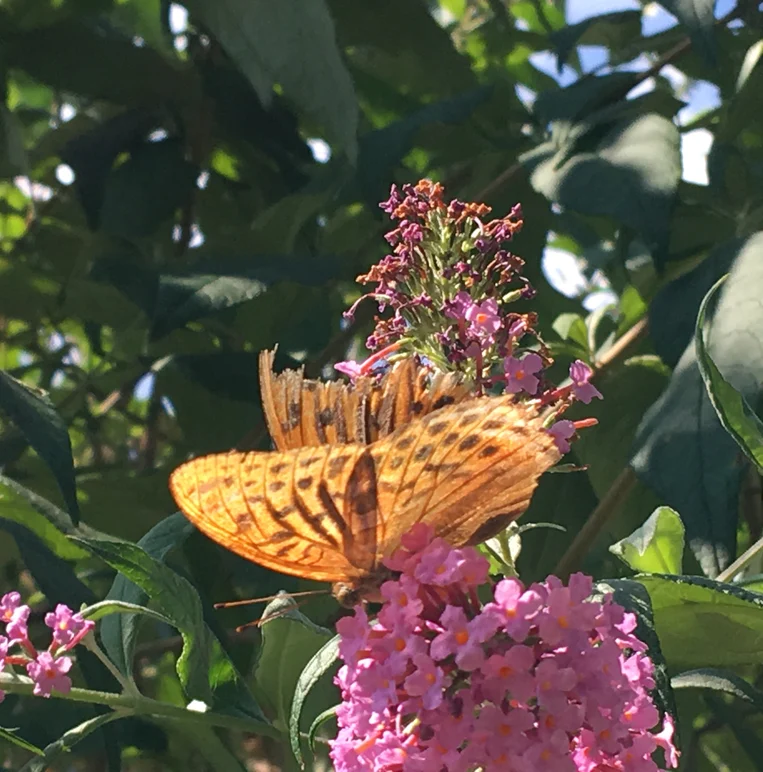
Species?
Argynnis paphia
